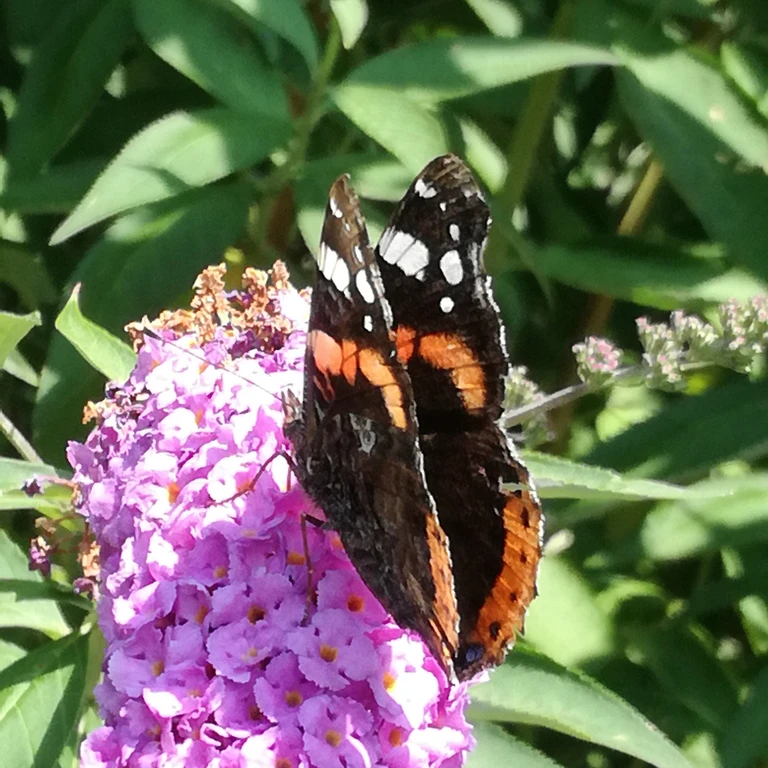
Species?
Vanessa atalanta
